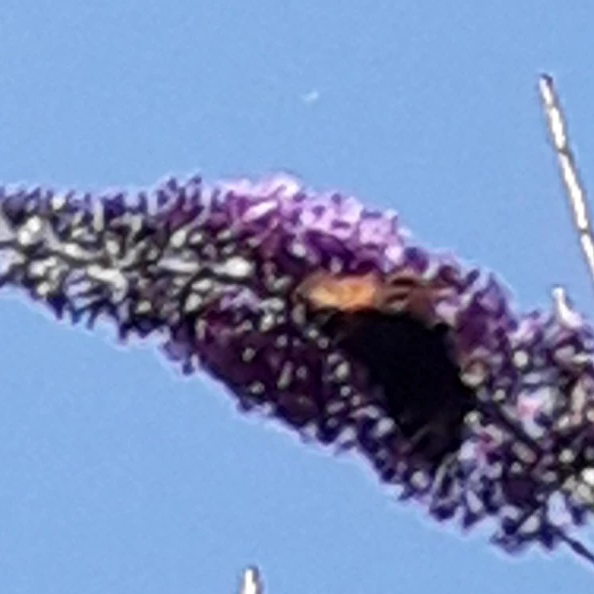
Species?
Aglais io
